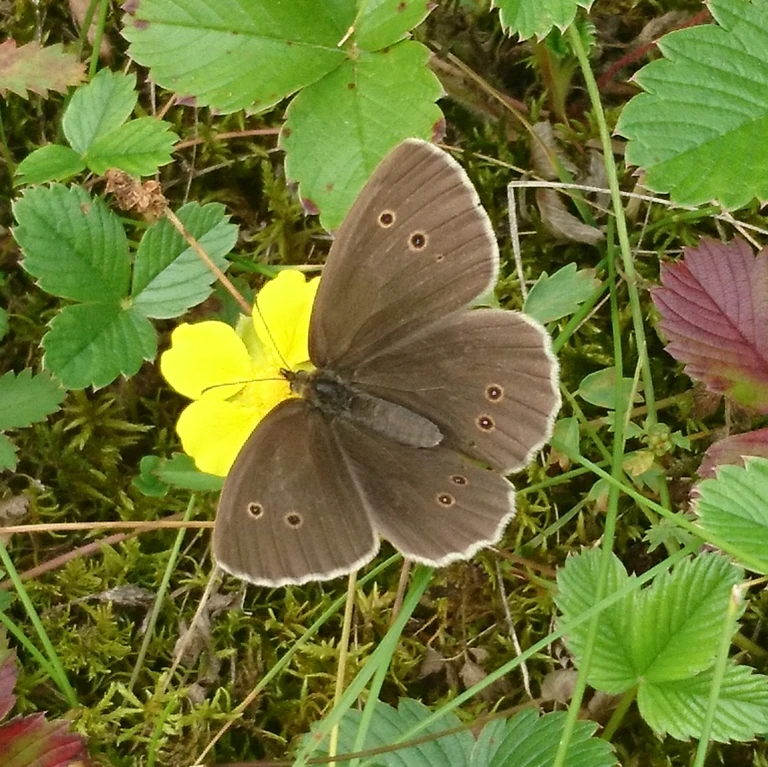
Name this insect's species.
Aphantopus hyperantus
